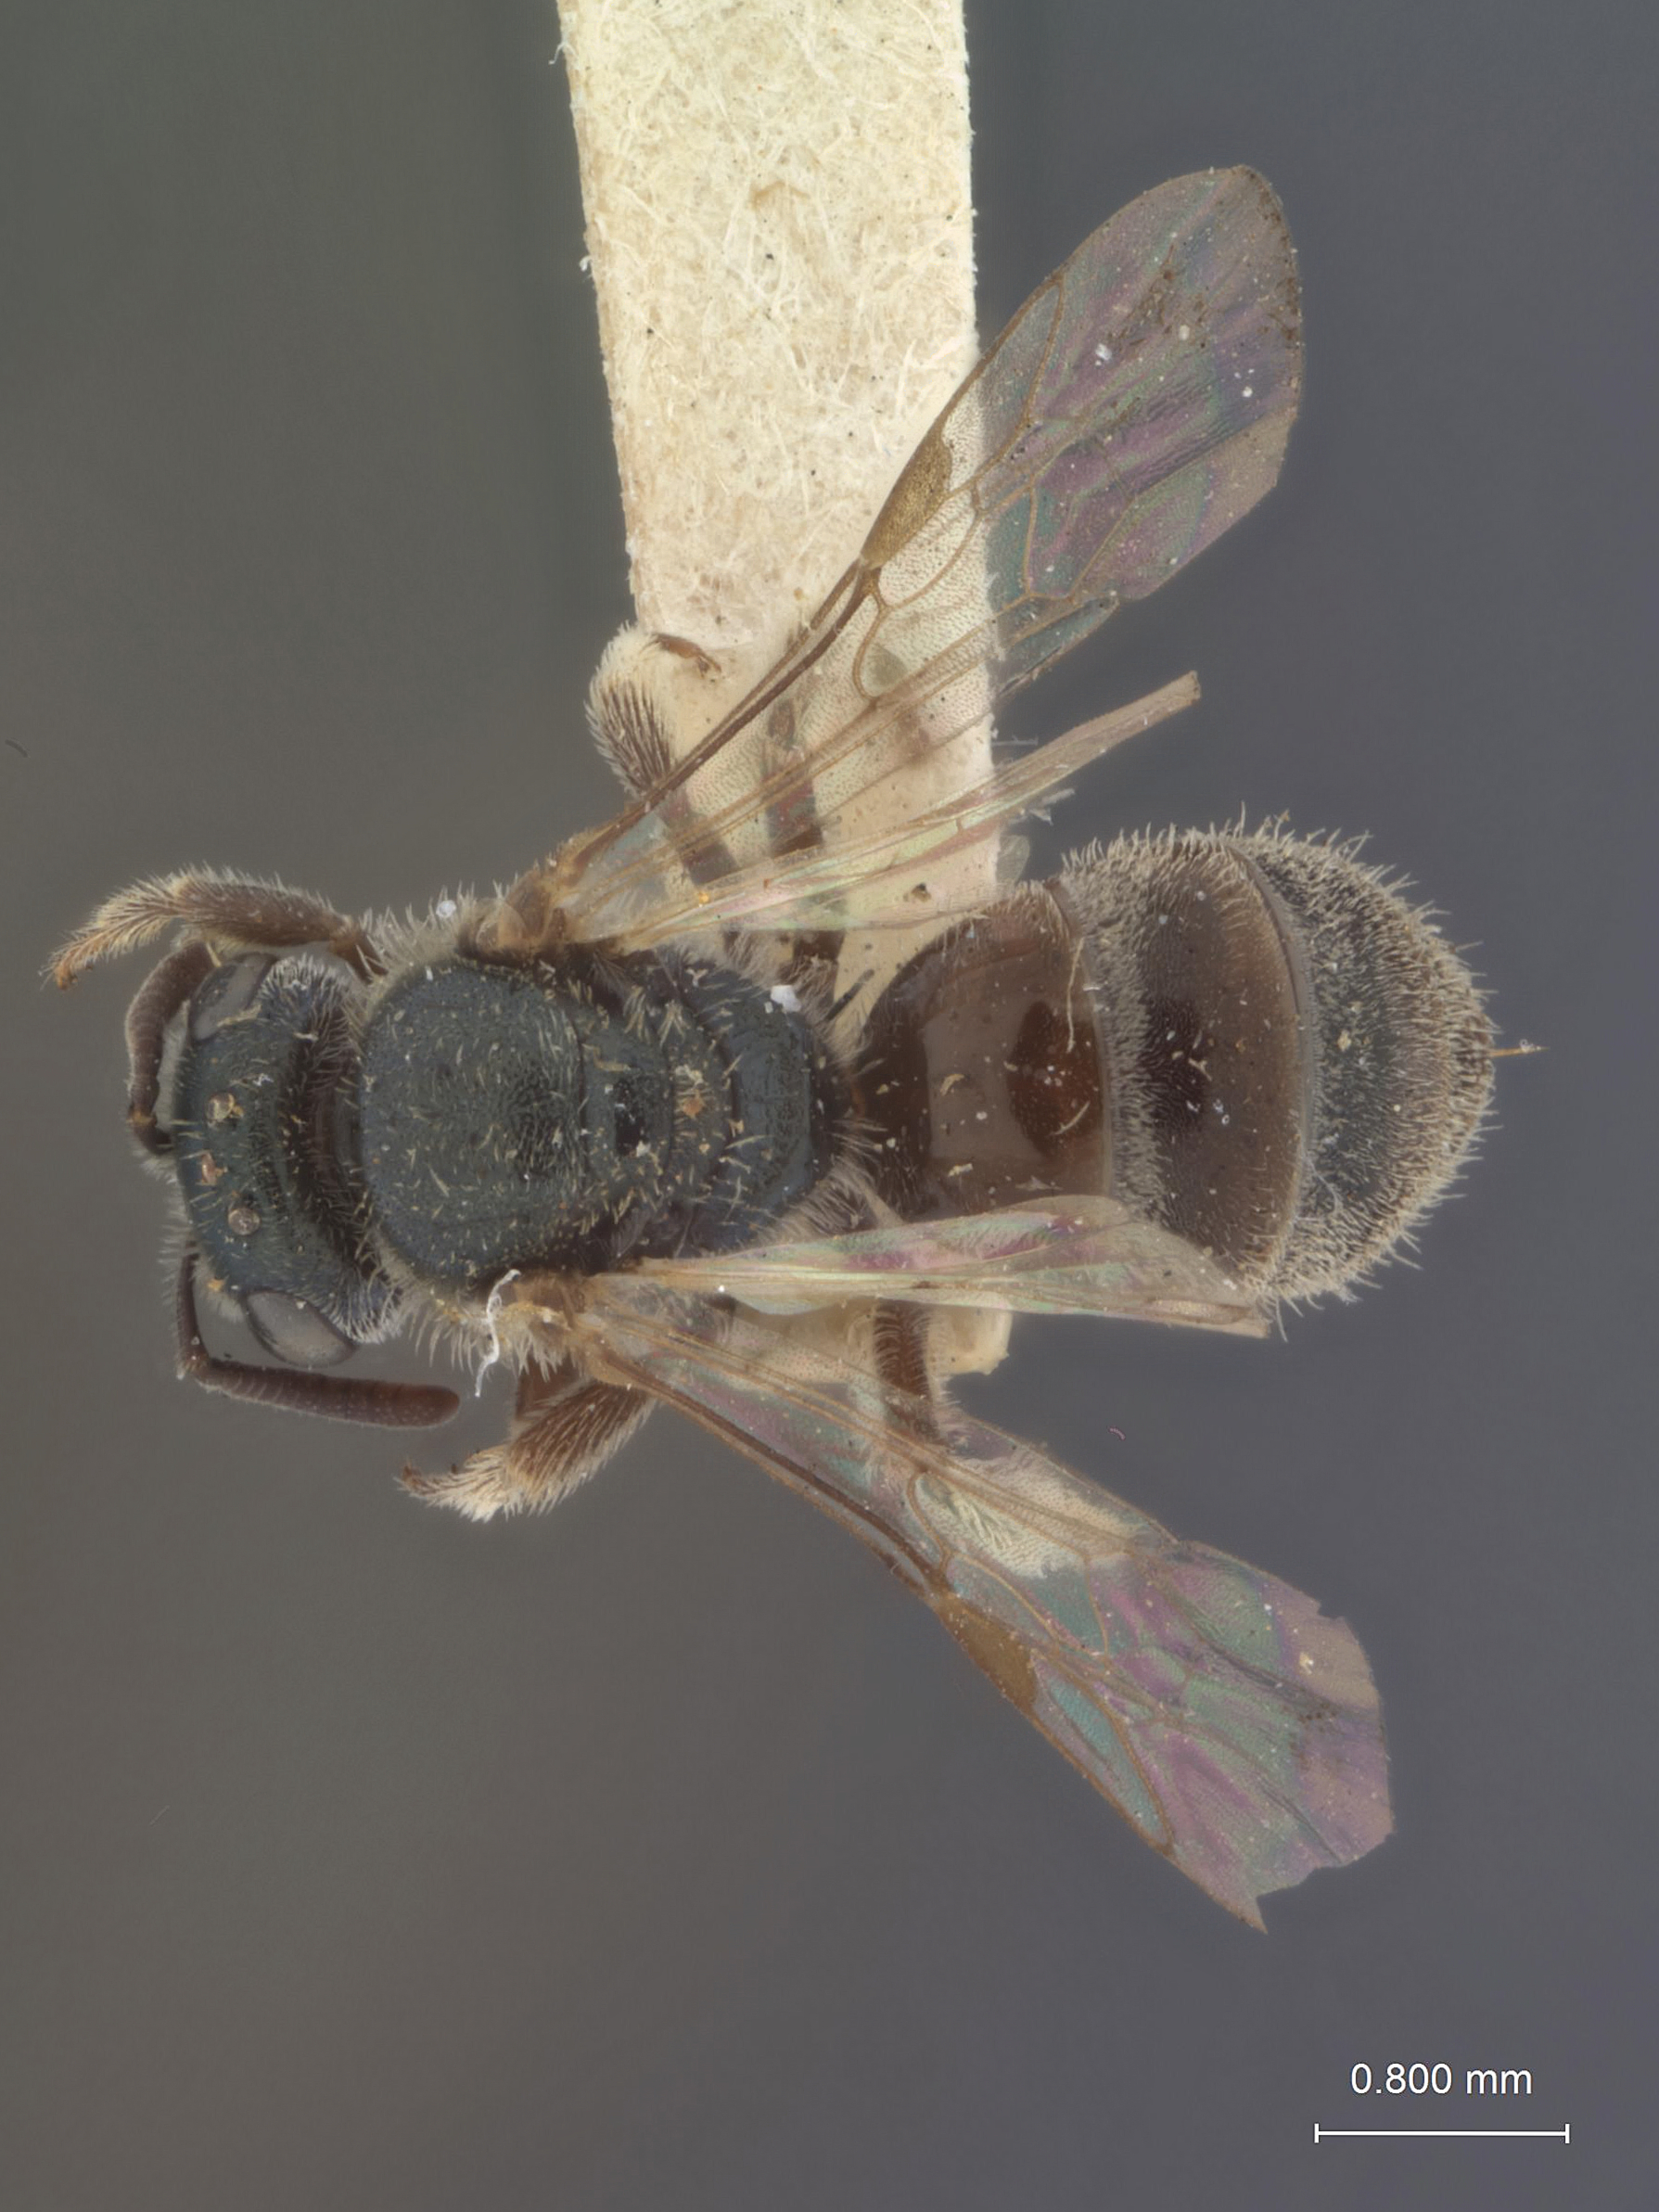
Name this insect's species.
Halictus nevadensis
